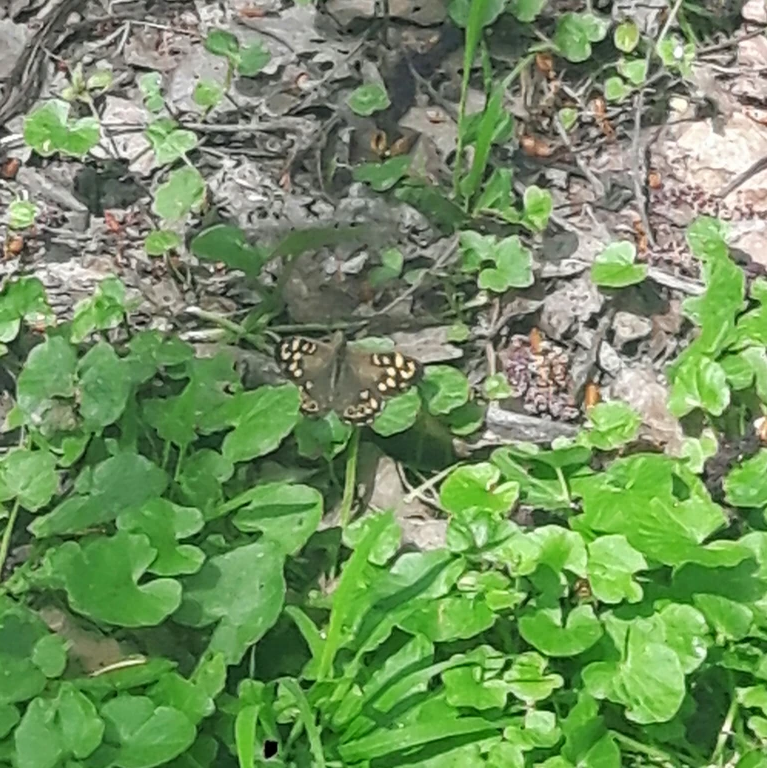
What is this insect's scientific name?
Pararge aegeria
